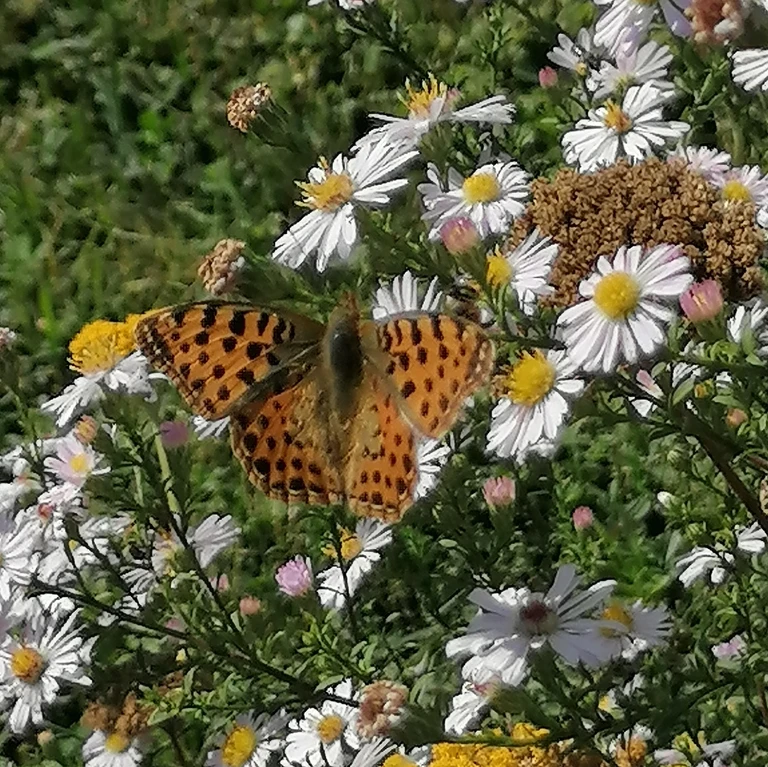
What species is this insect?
Issoria lathonia
